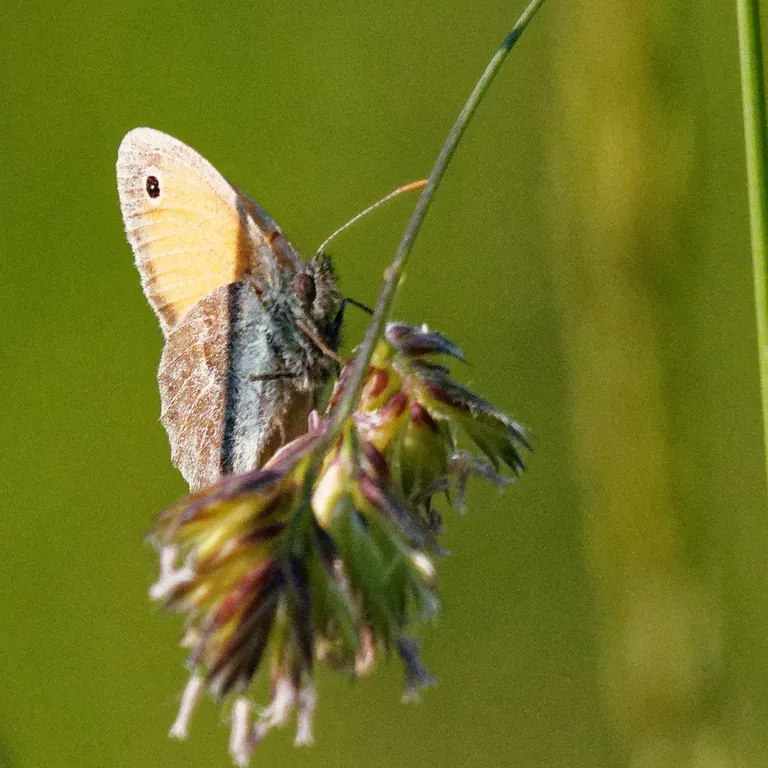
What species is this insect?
Coenonympha pamphilus
